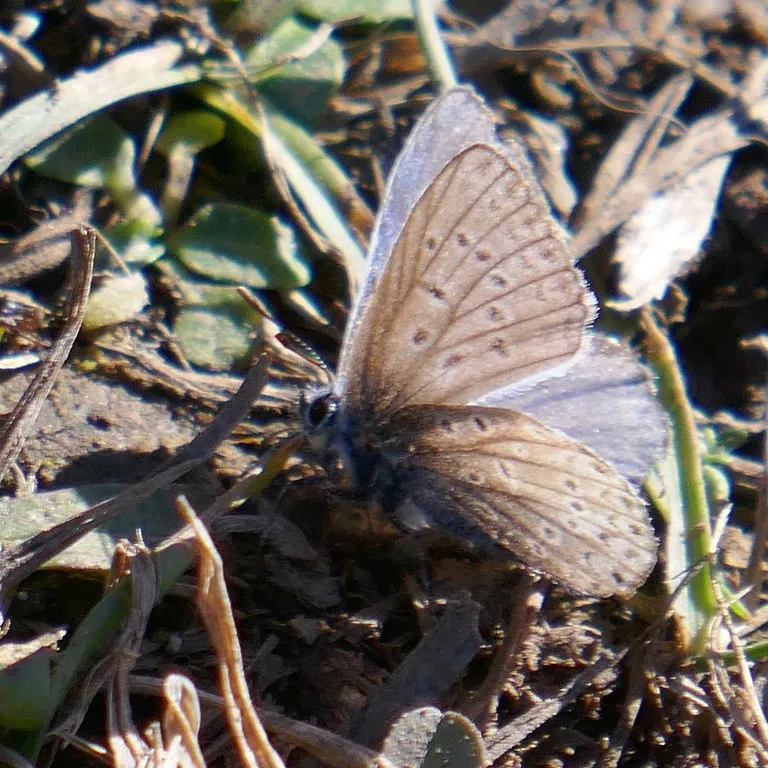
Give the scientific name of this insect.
Polyommatus icarus
